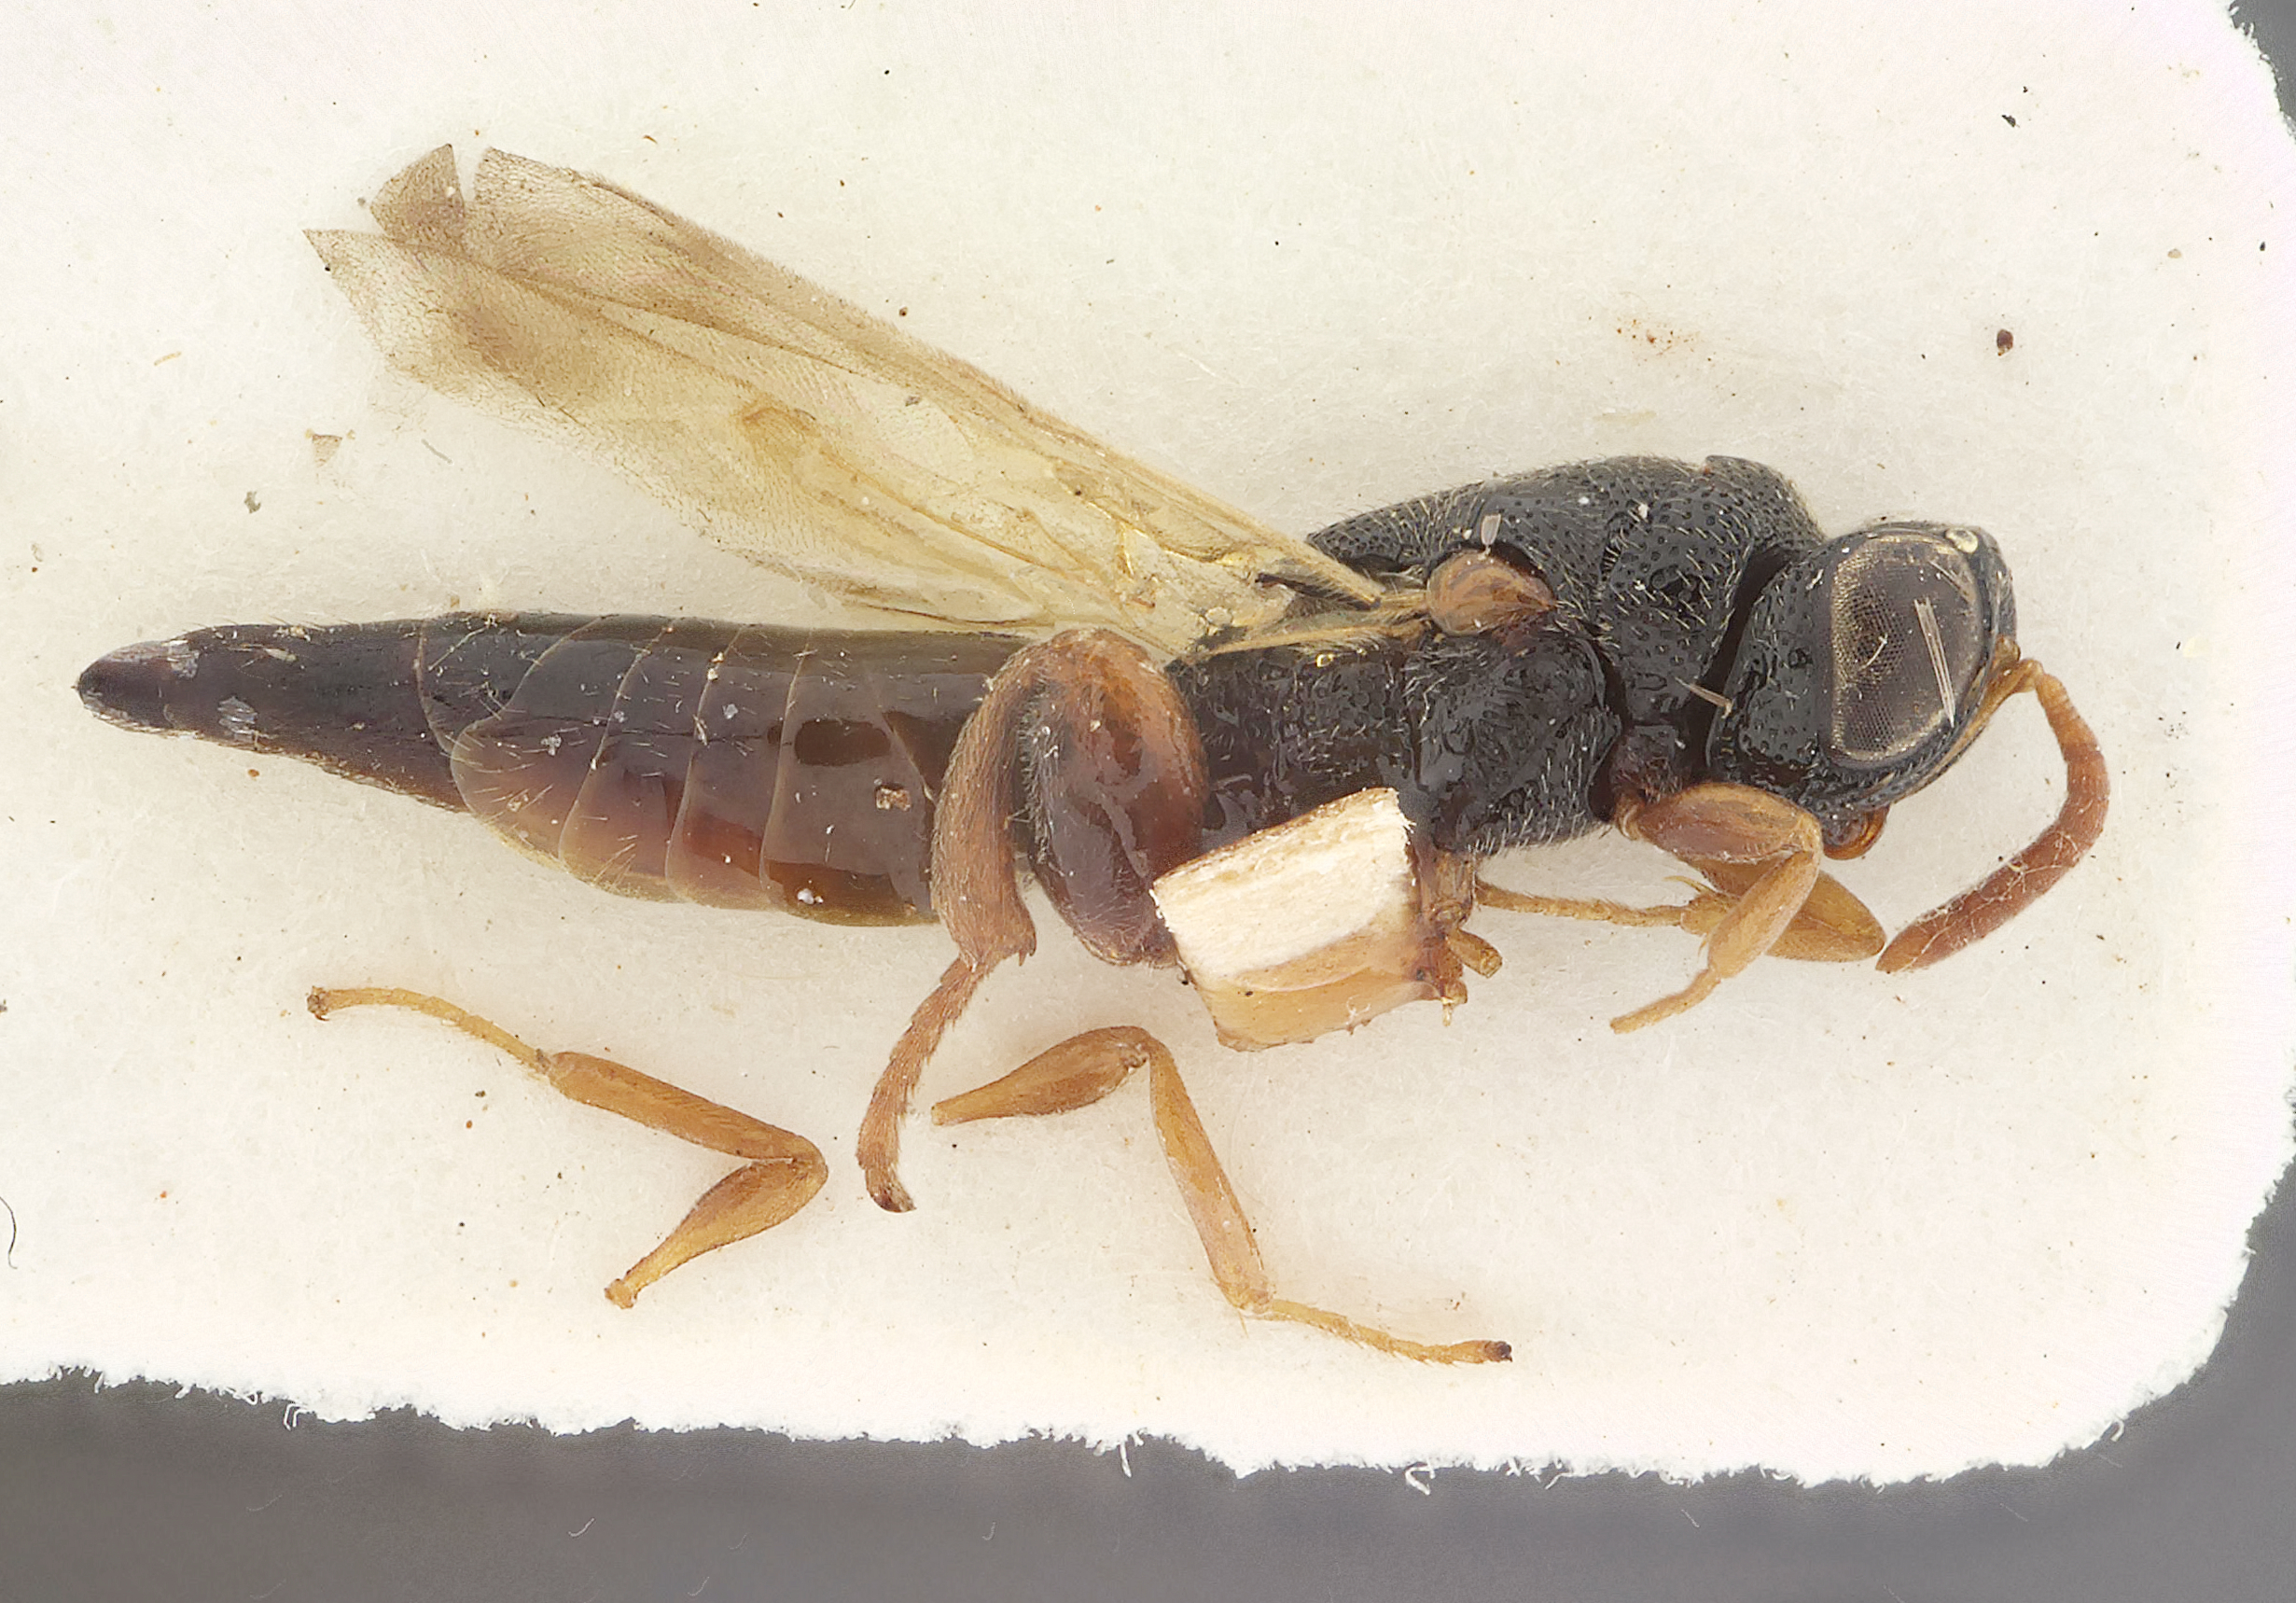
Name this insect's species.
Oxycoryphe glabrum
